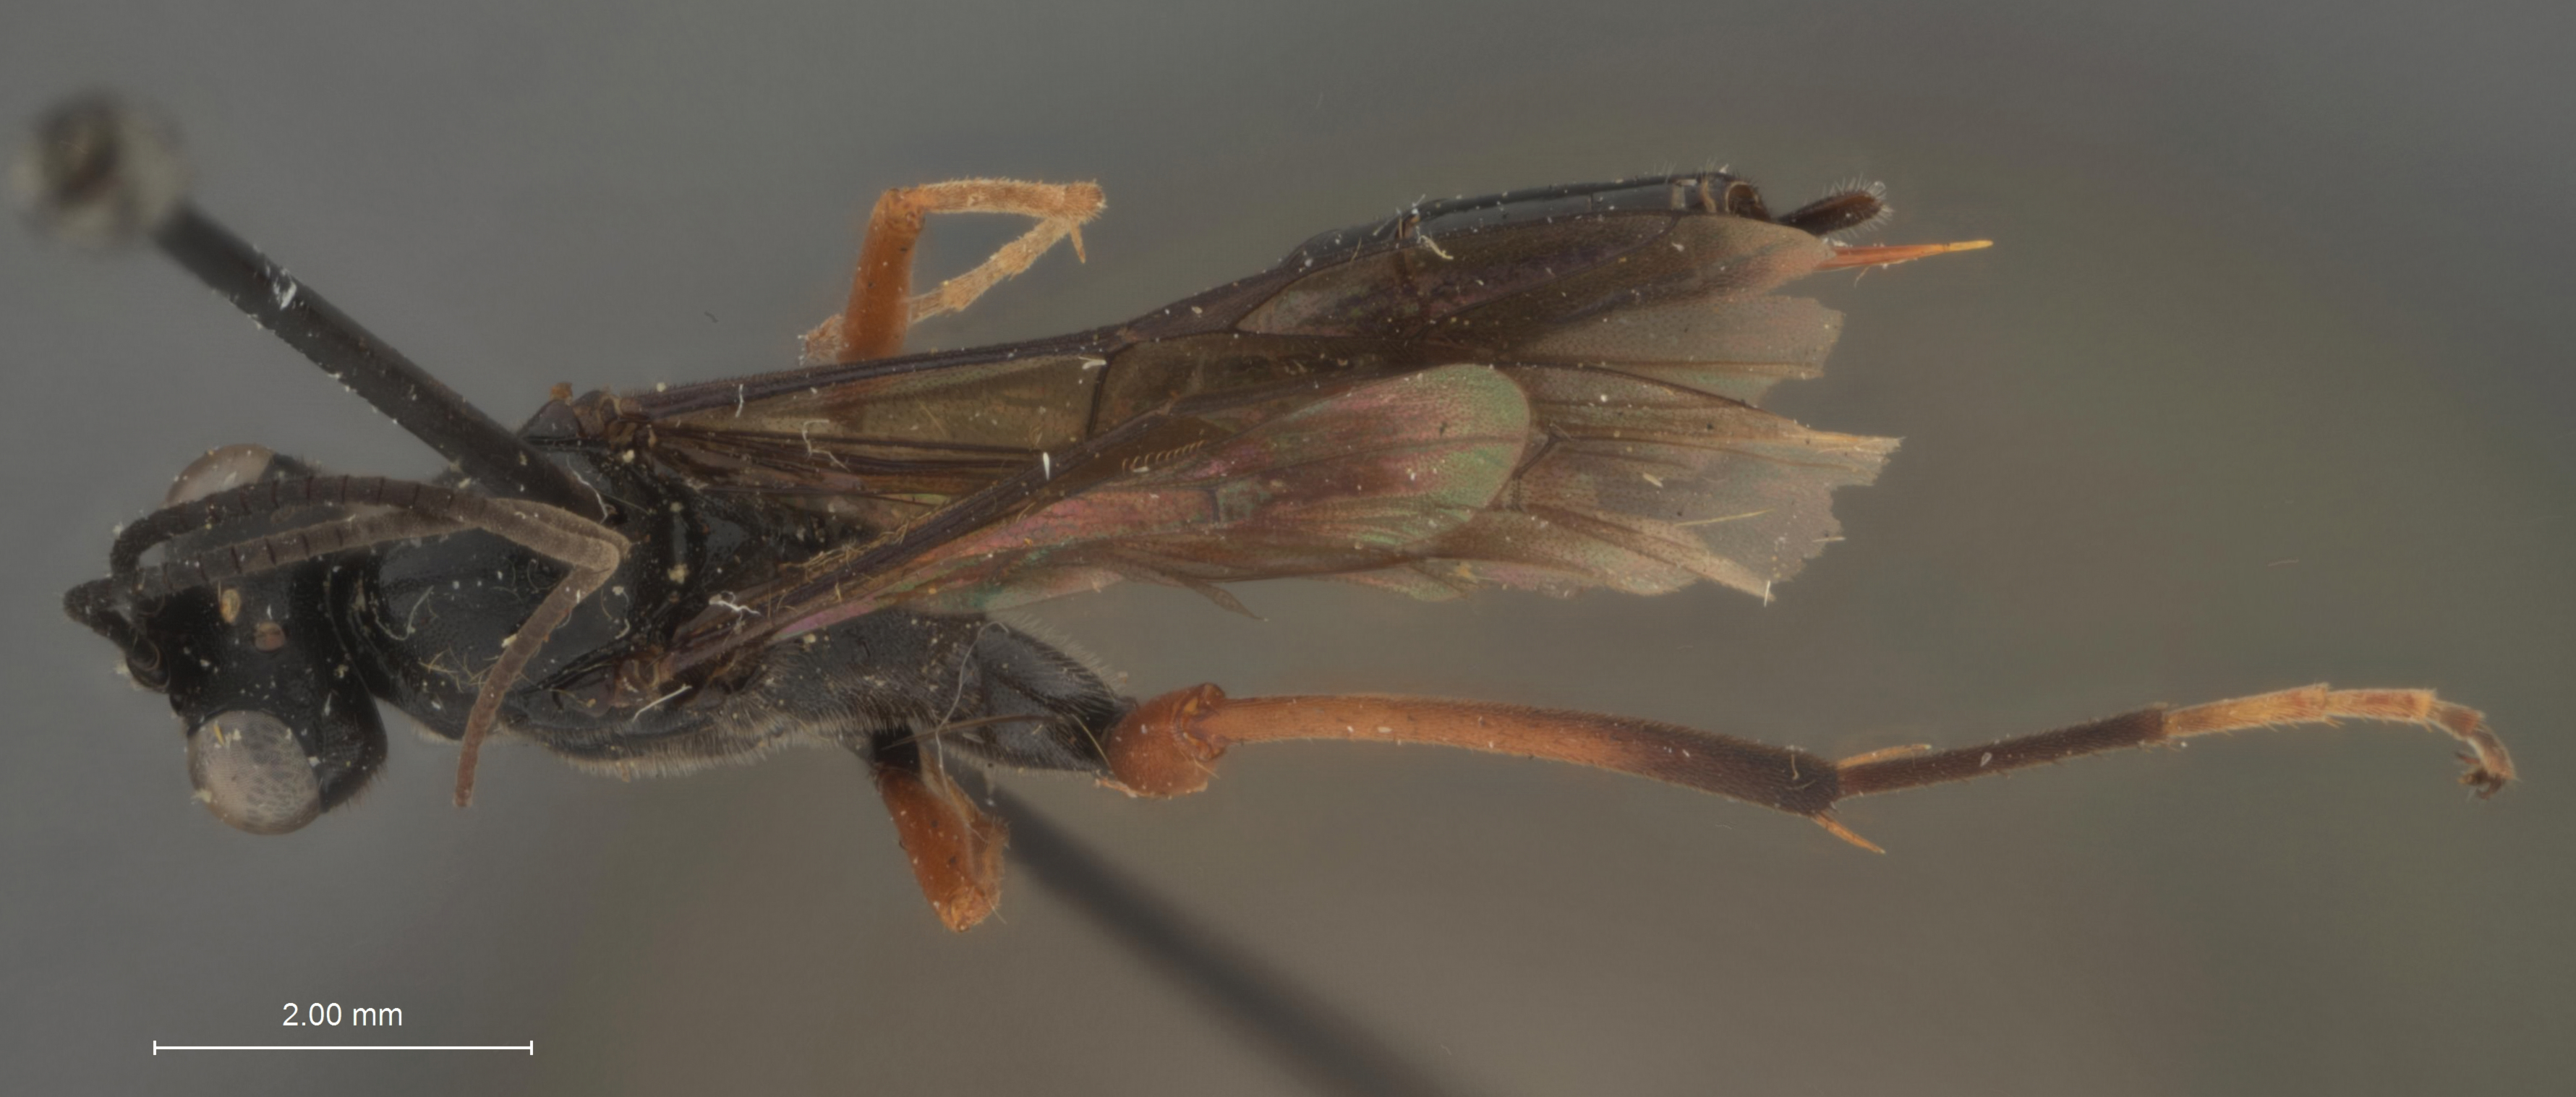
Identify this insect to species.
Exetastes convergens
